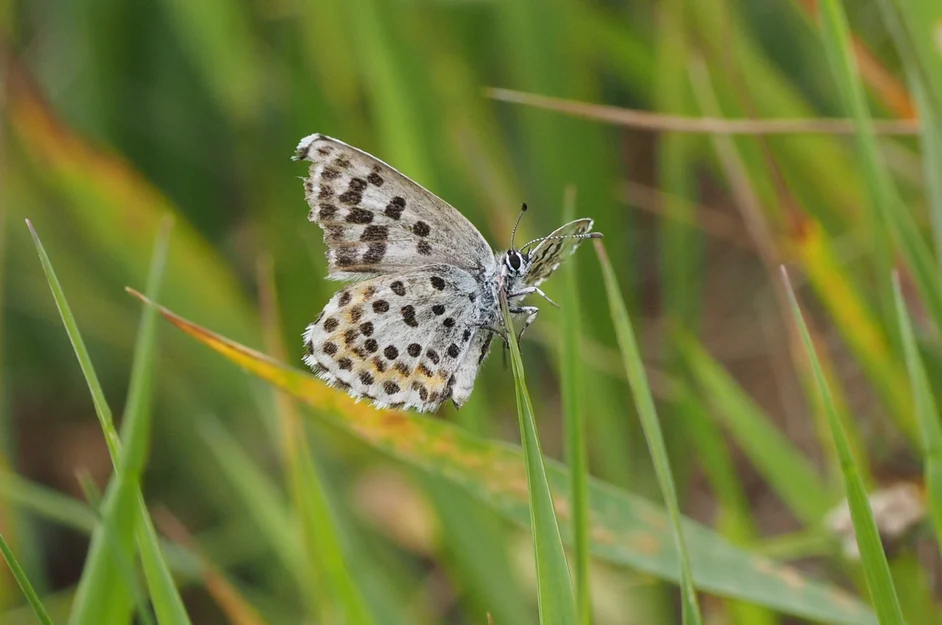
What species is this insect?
Scolitantides orion
